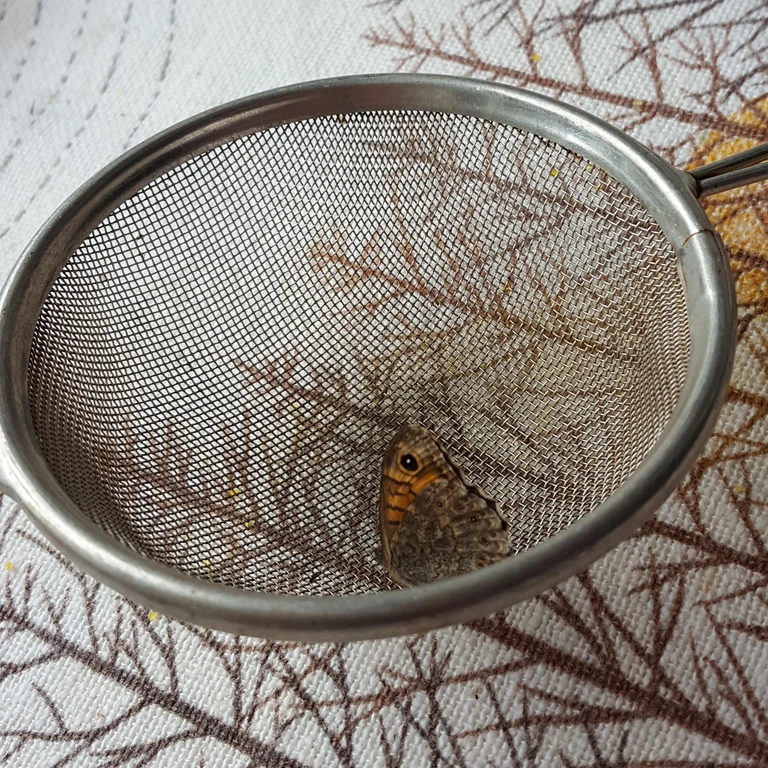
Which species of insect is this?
Lasiommata megera (also Pararge megera)
